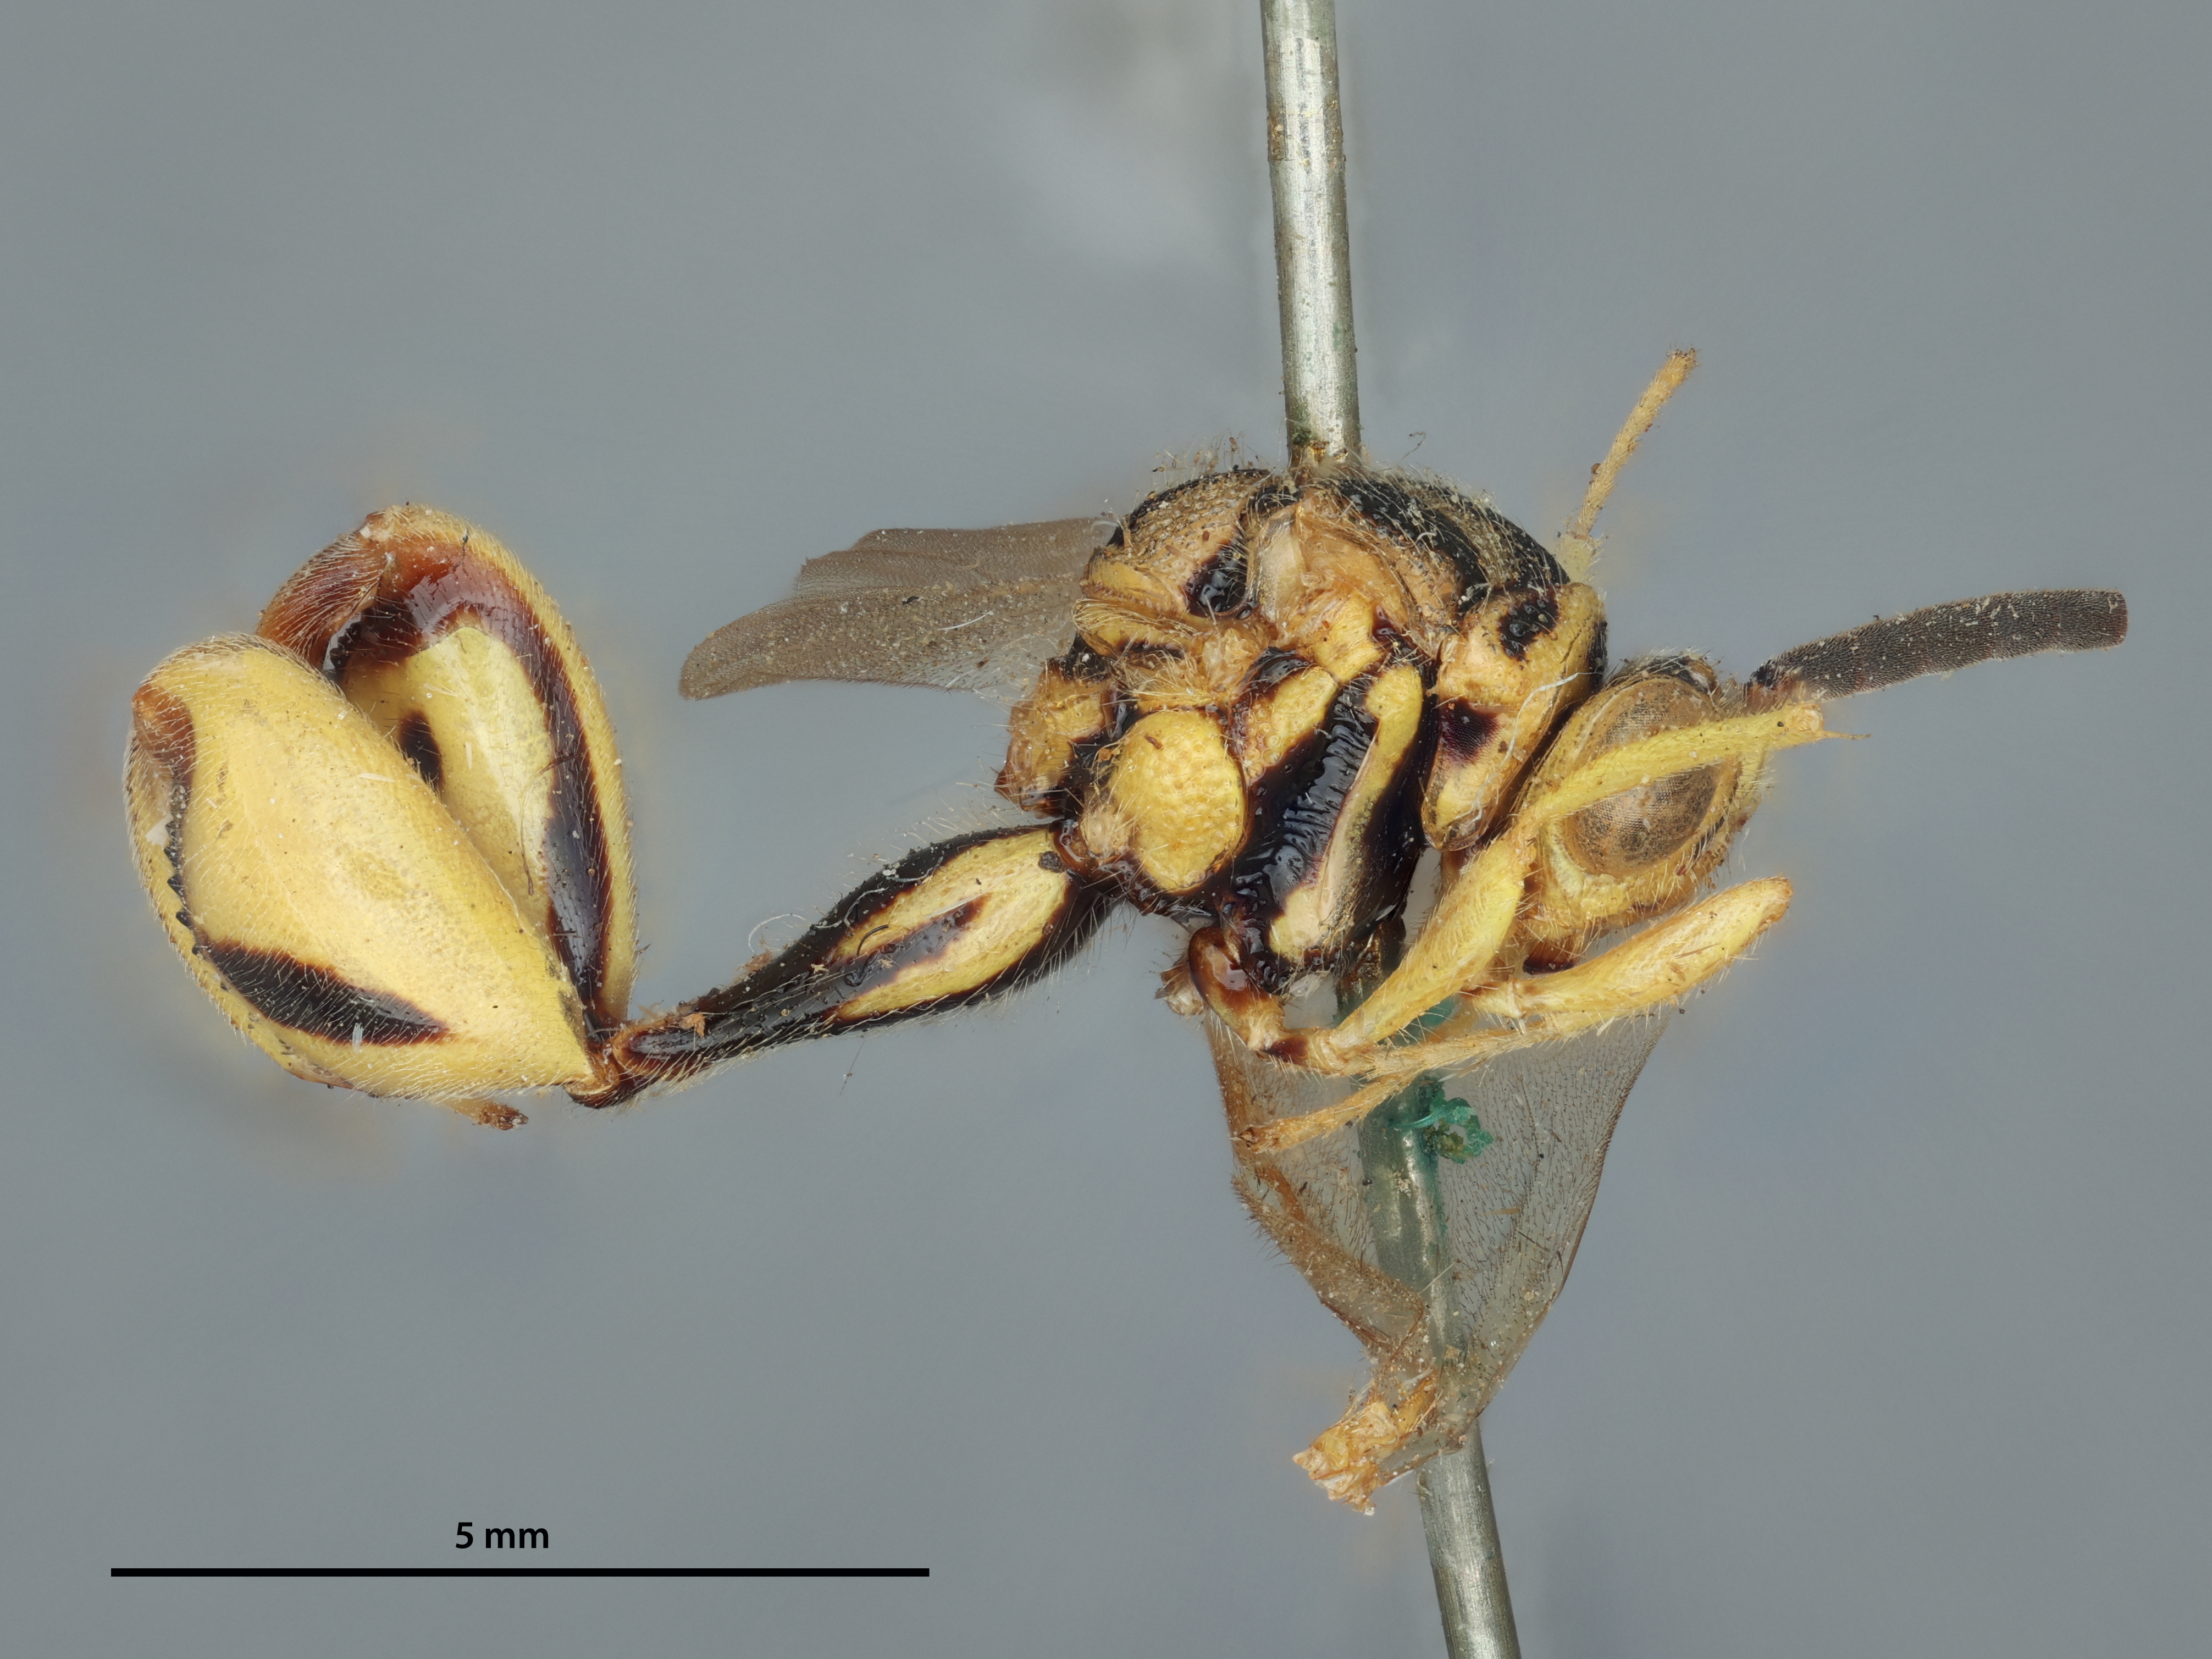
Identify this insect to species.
Spilochalcis virens
